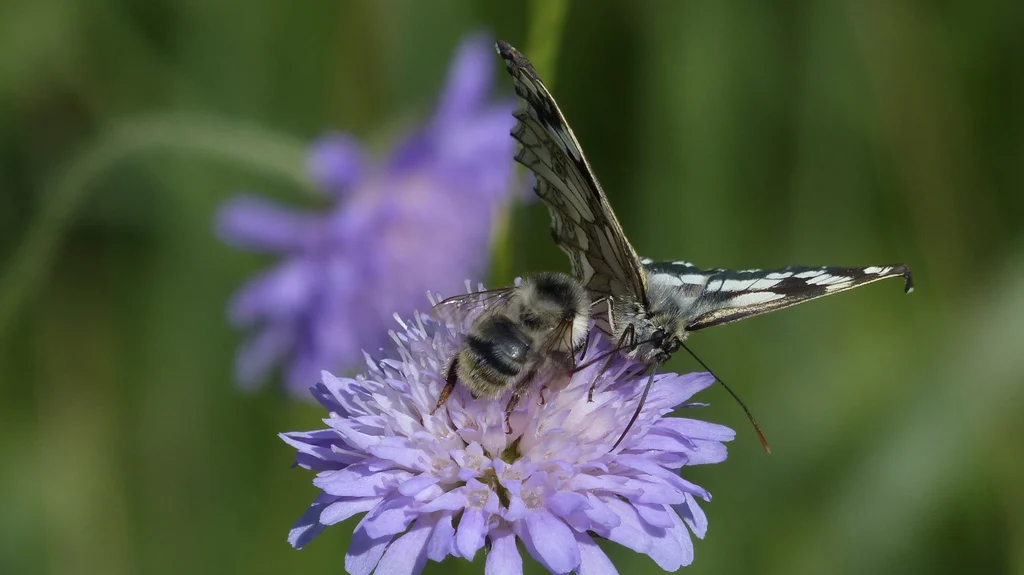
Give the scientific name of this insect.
Melanargia galathea
